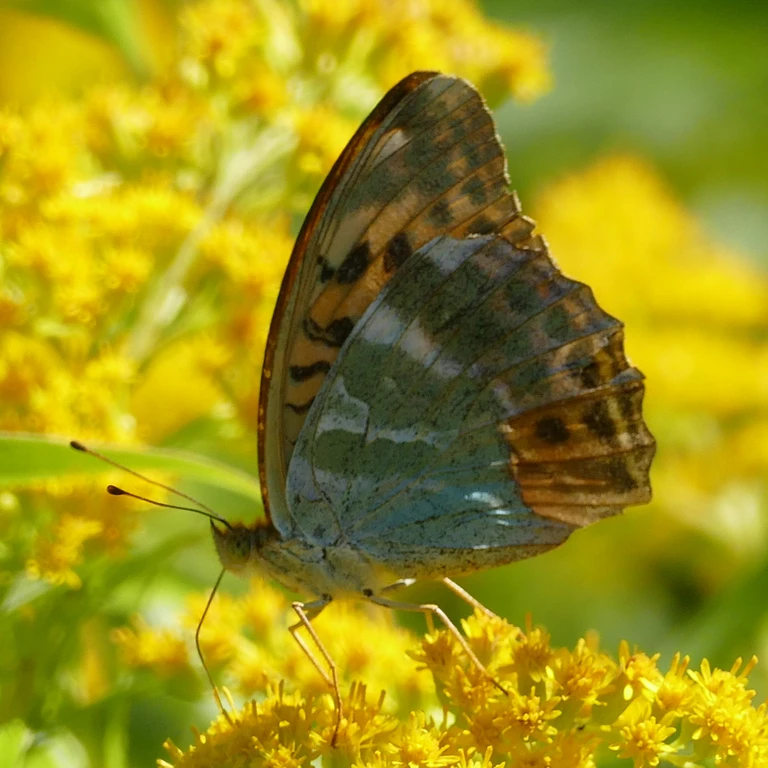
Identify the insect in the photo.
Argynnis paphia
